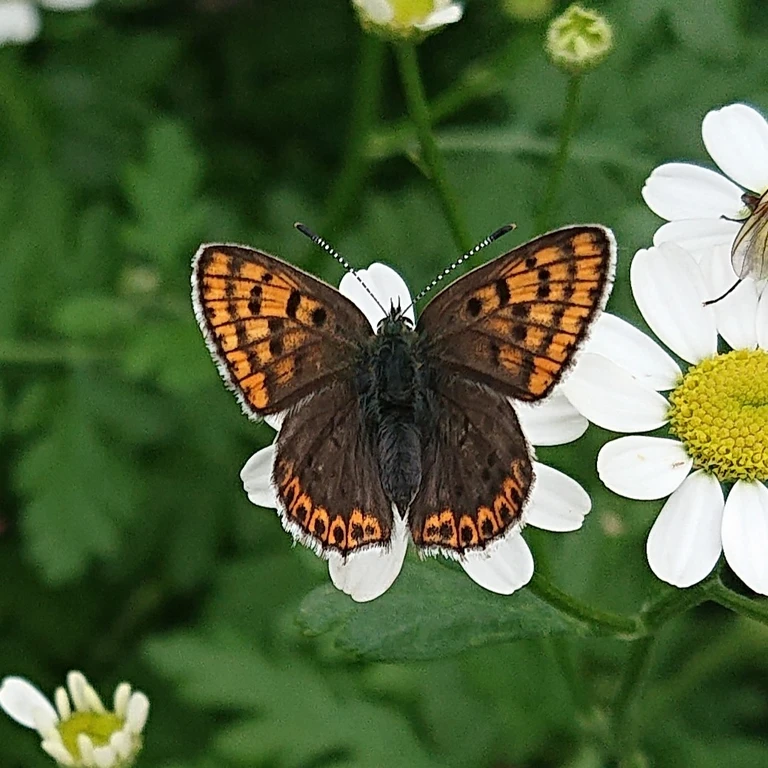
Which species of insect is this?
Lycaena tityrus (also Loweia tityrus)
